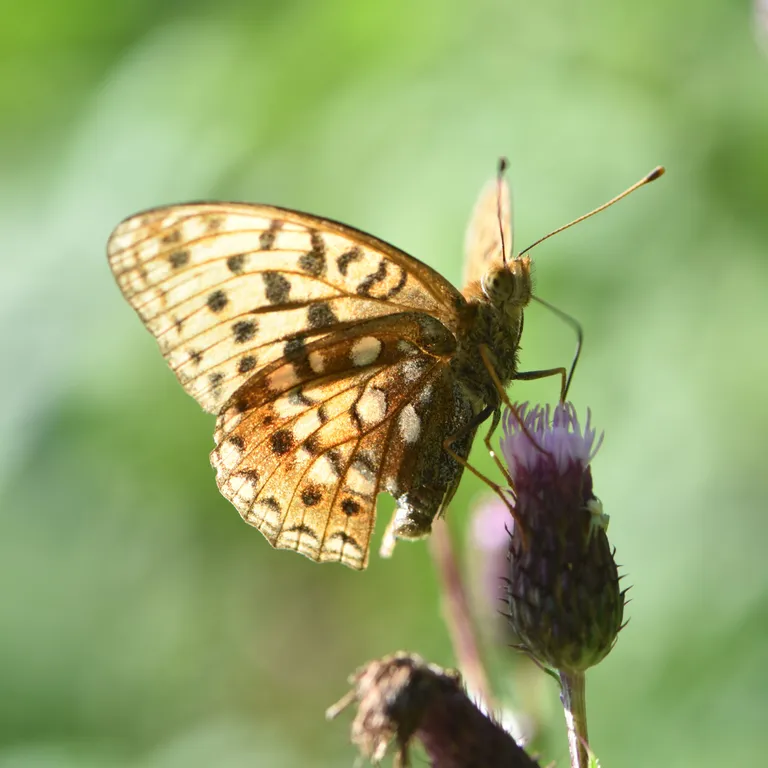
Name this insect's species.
Speyeria aglaja
